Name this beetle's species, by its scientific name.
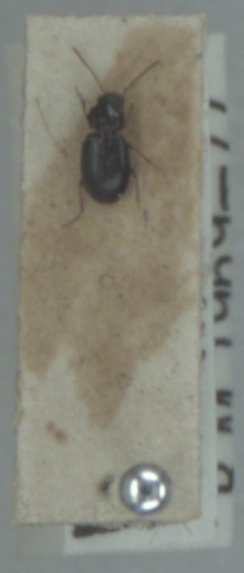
Bembidion obtusum
